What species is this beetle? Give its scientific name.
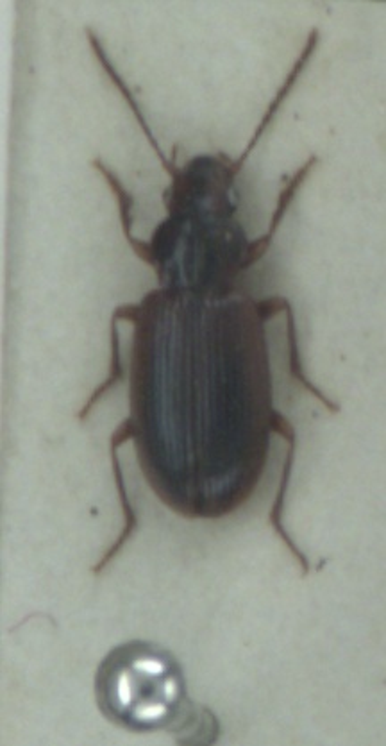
Dicheirotrichus gustavii
